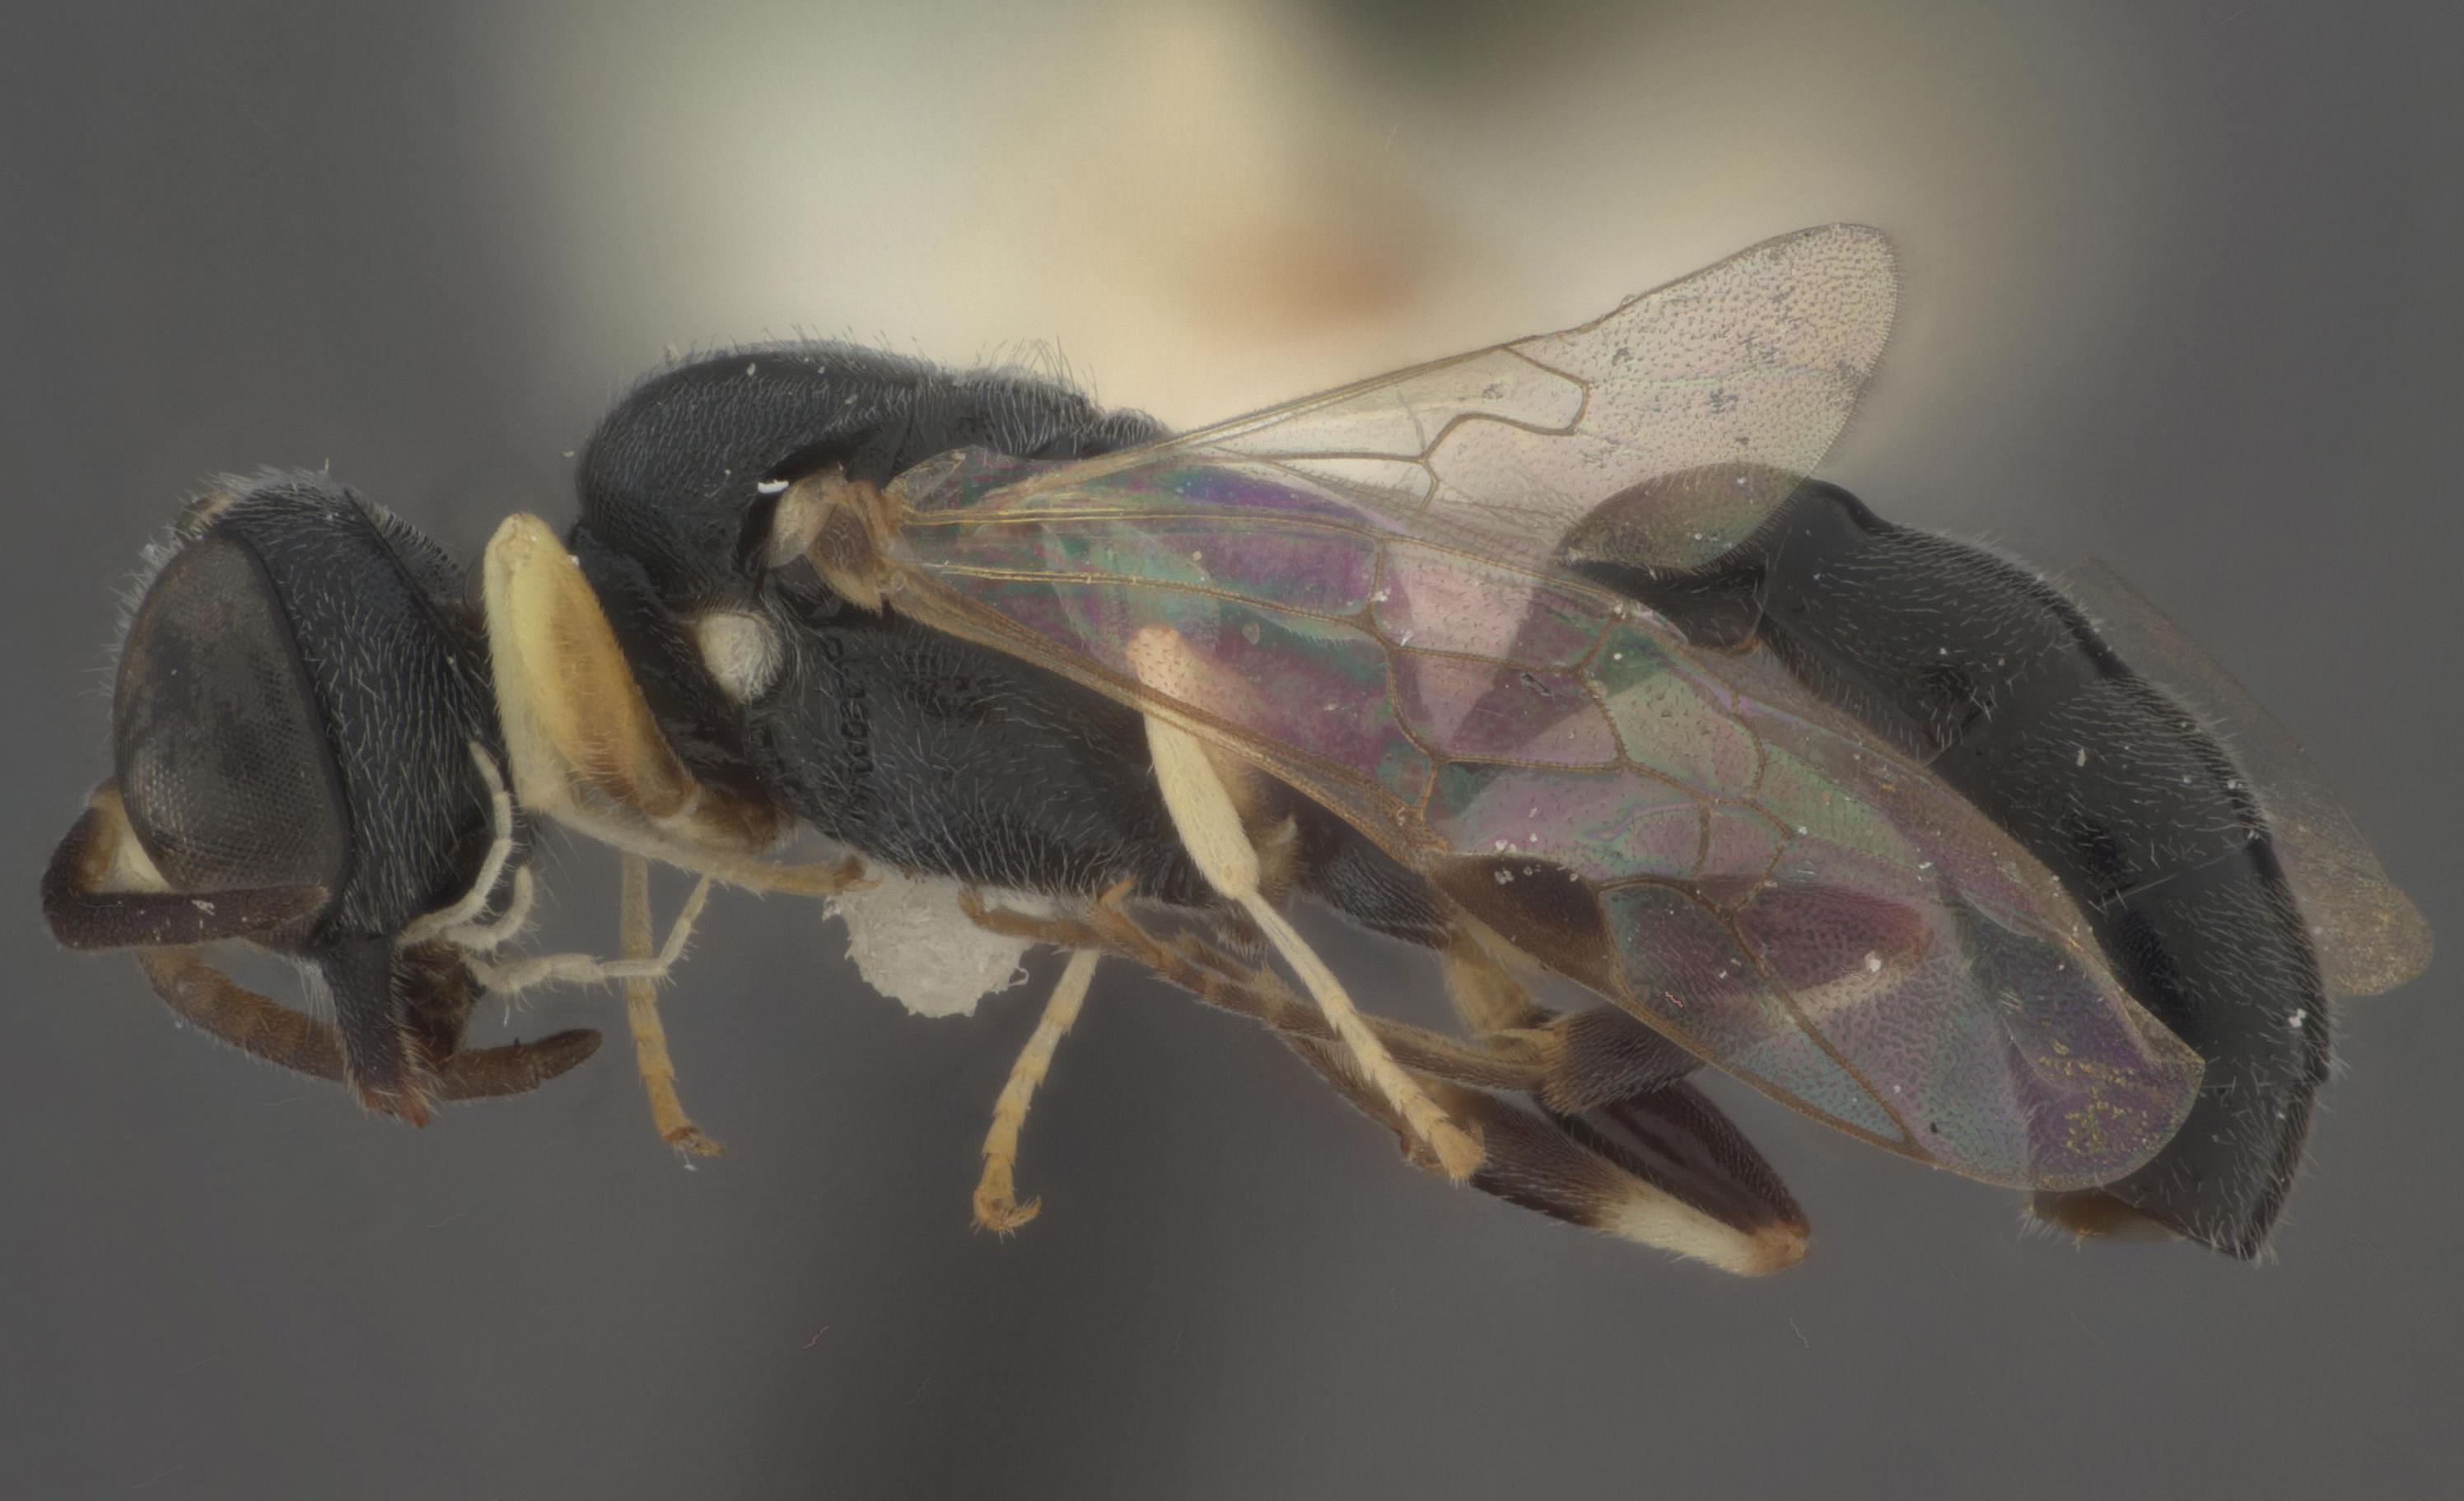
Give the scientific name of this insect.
Polemistus vaderi
